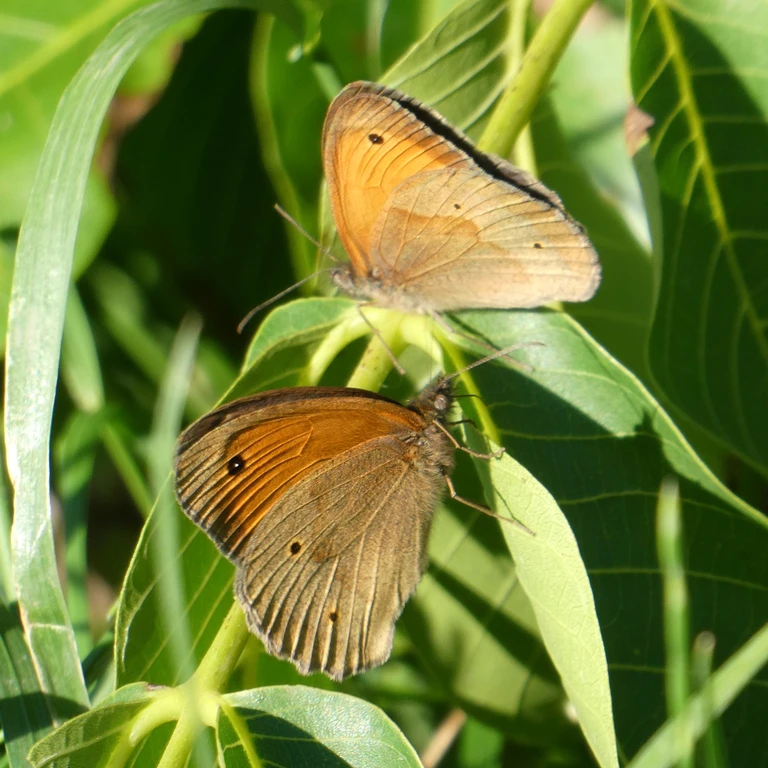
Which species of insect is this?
Maniola jurtina
